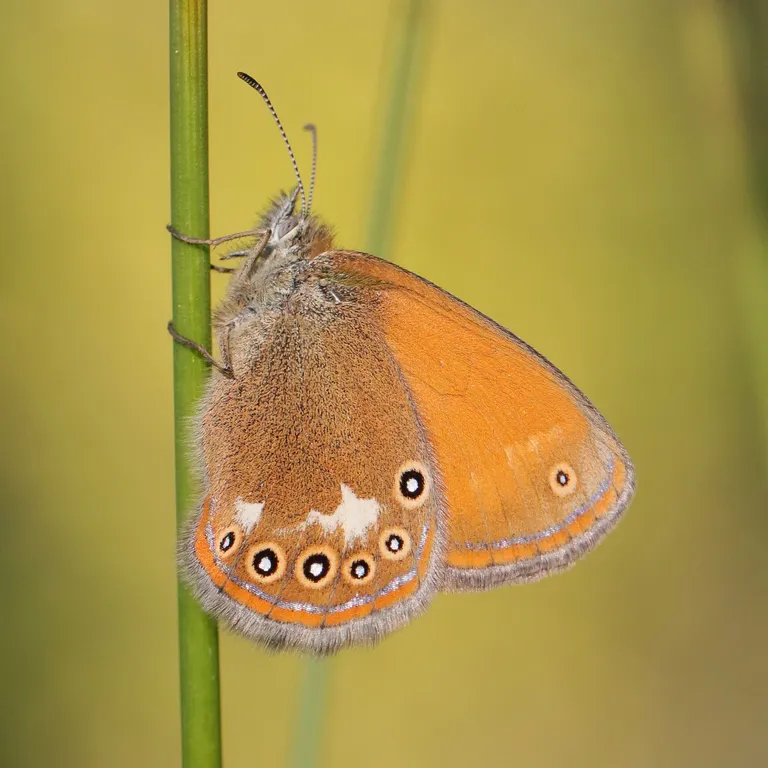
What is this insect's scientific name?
Coenonympha glycerion (also Coenonympha iphis)
